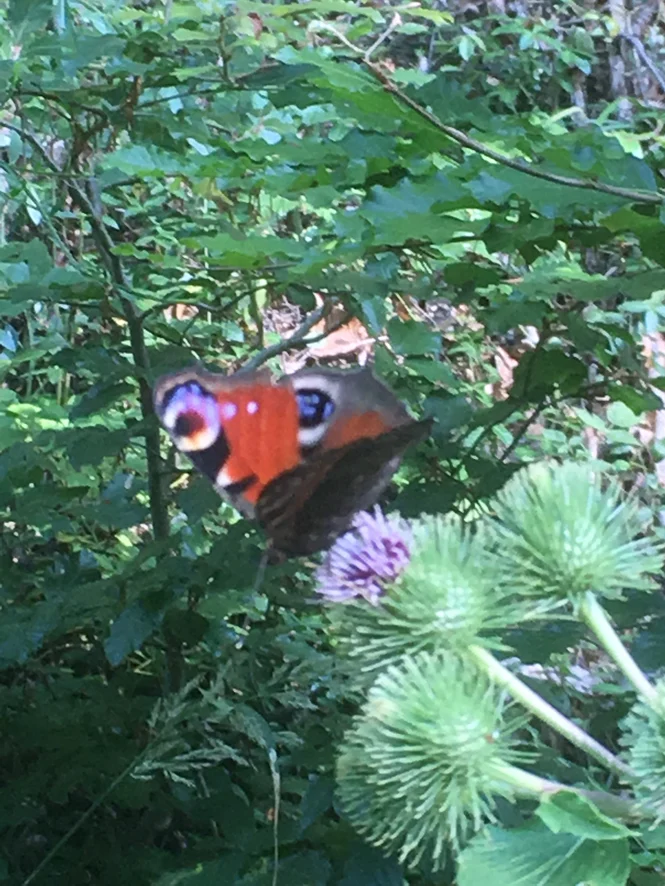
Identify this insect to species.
Aglais io
